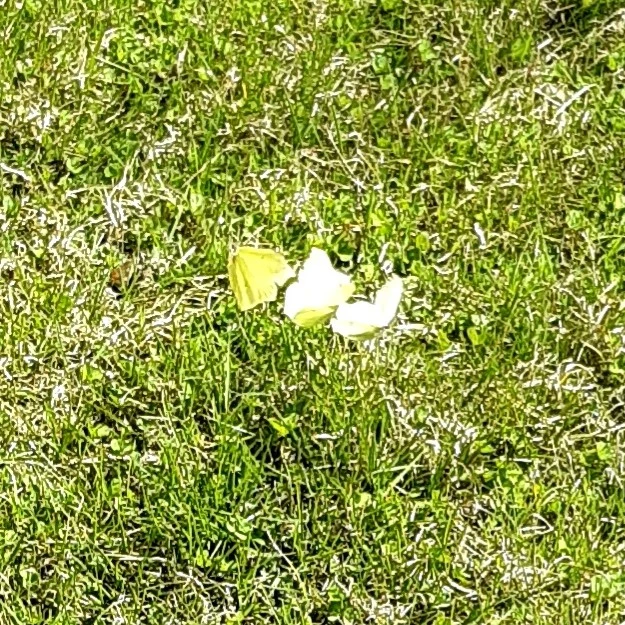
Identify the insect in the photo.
Gonepteryx rhamni
